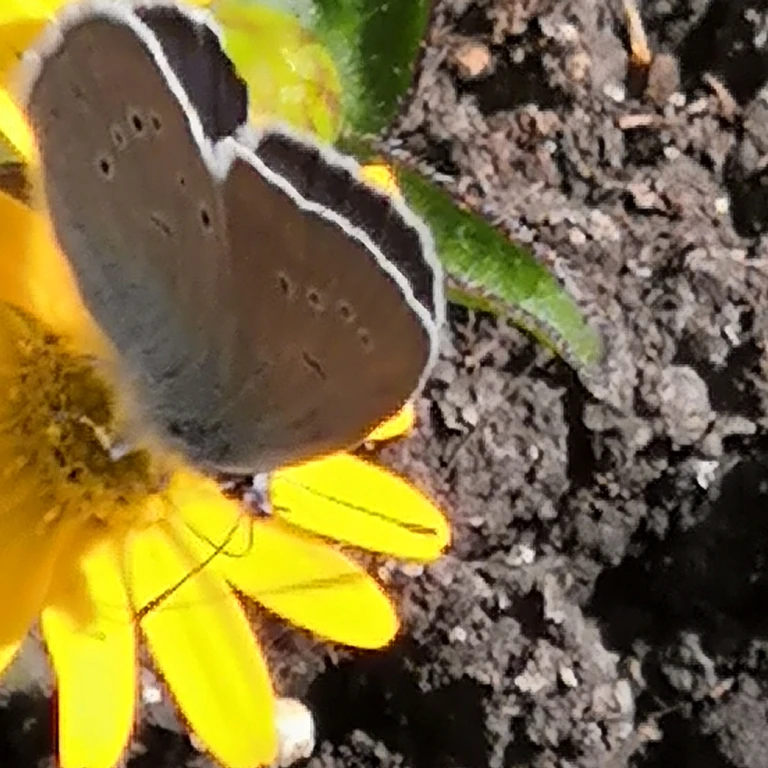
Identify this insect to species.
Cyaniris semiargus
